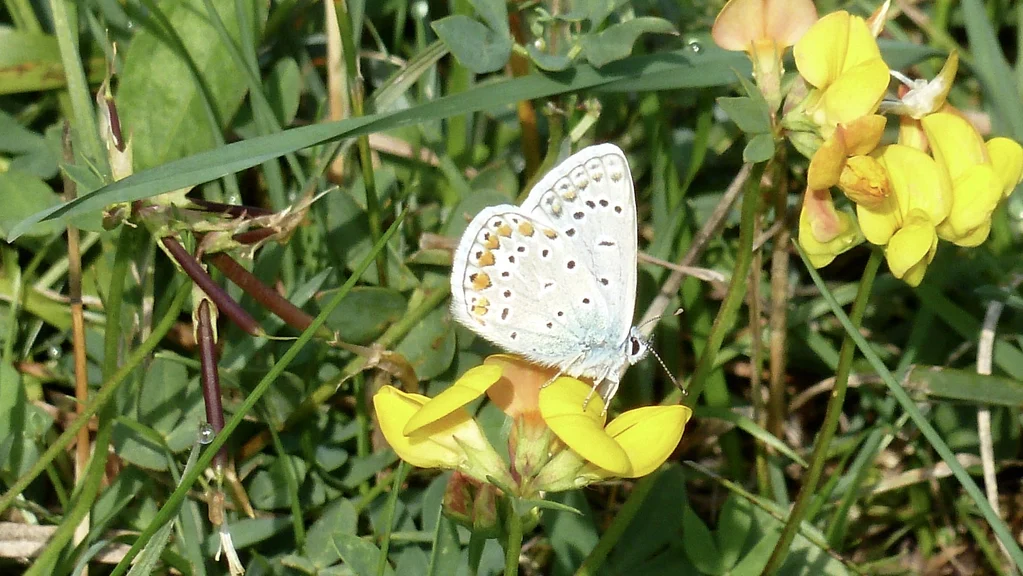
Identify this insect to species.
Polyommatus icarus
